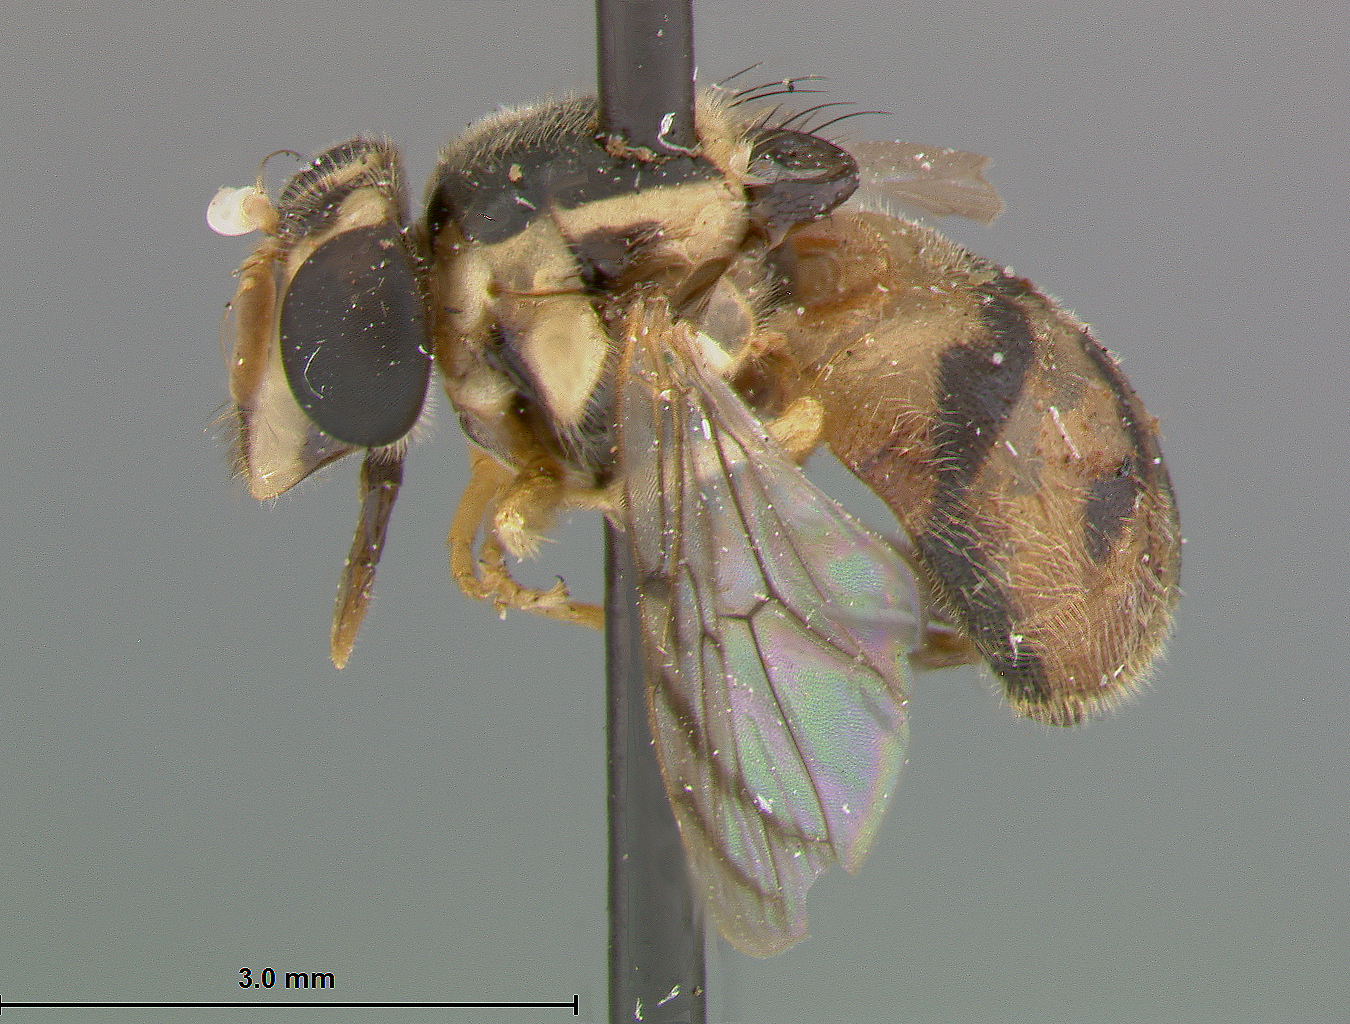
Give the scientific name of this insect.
Graptomyza oceanica
